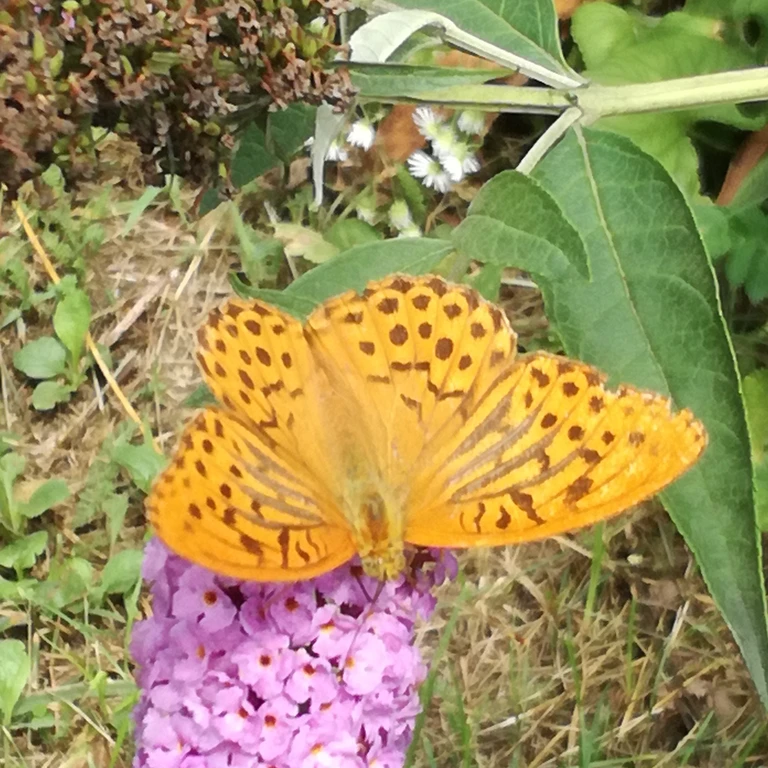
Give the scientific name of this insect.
Argynnis paphia
